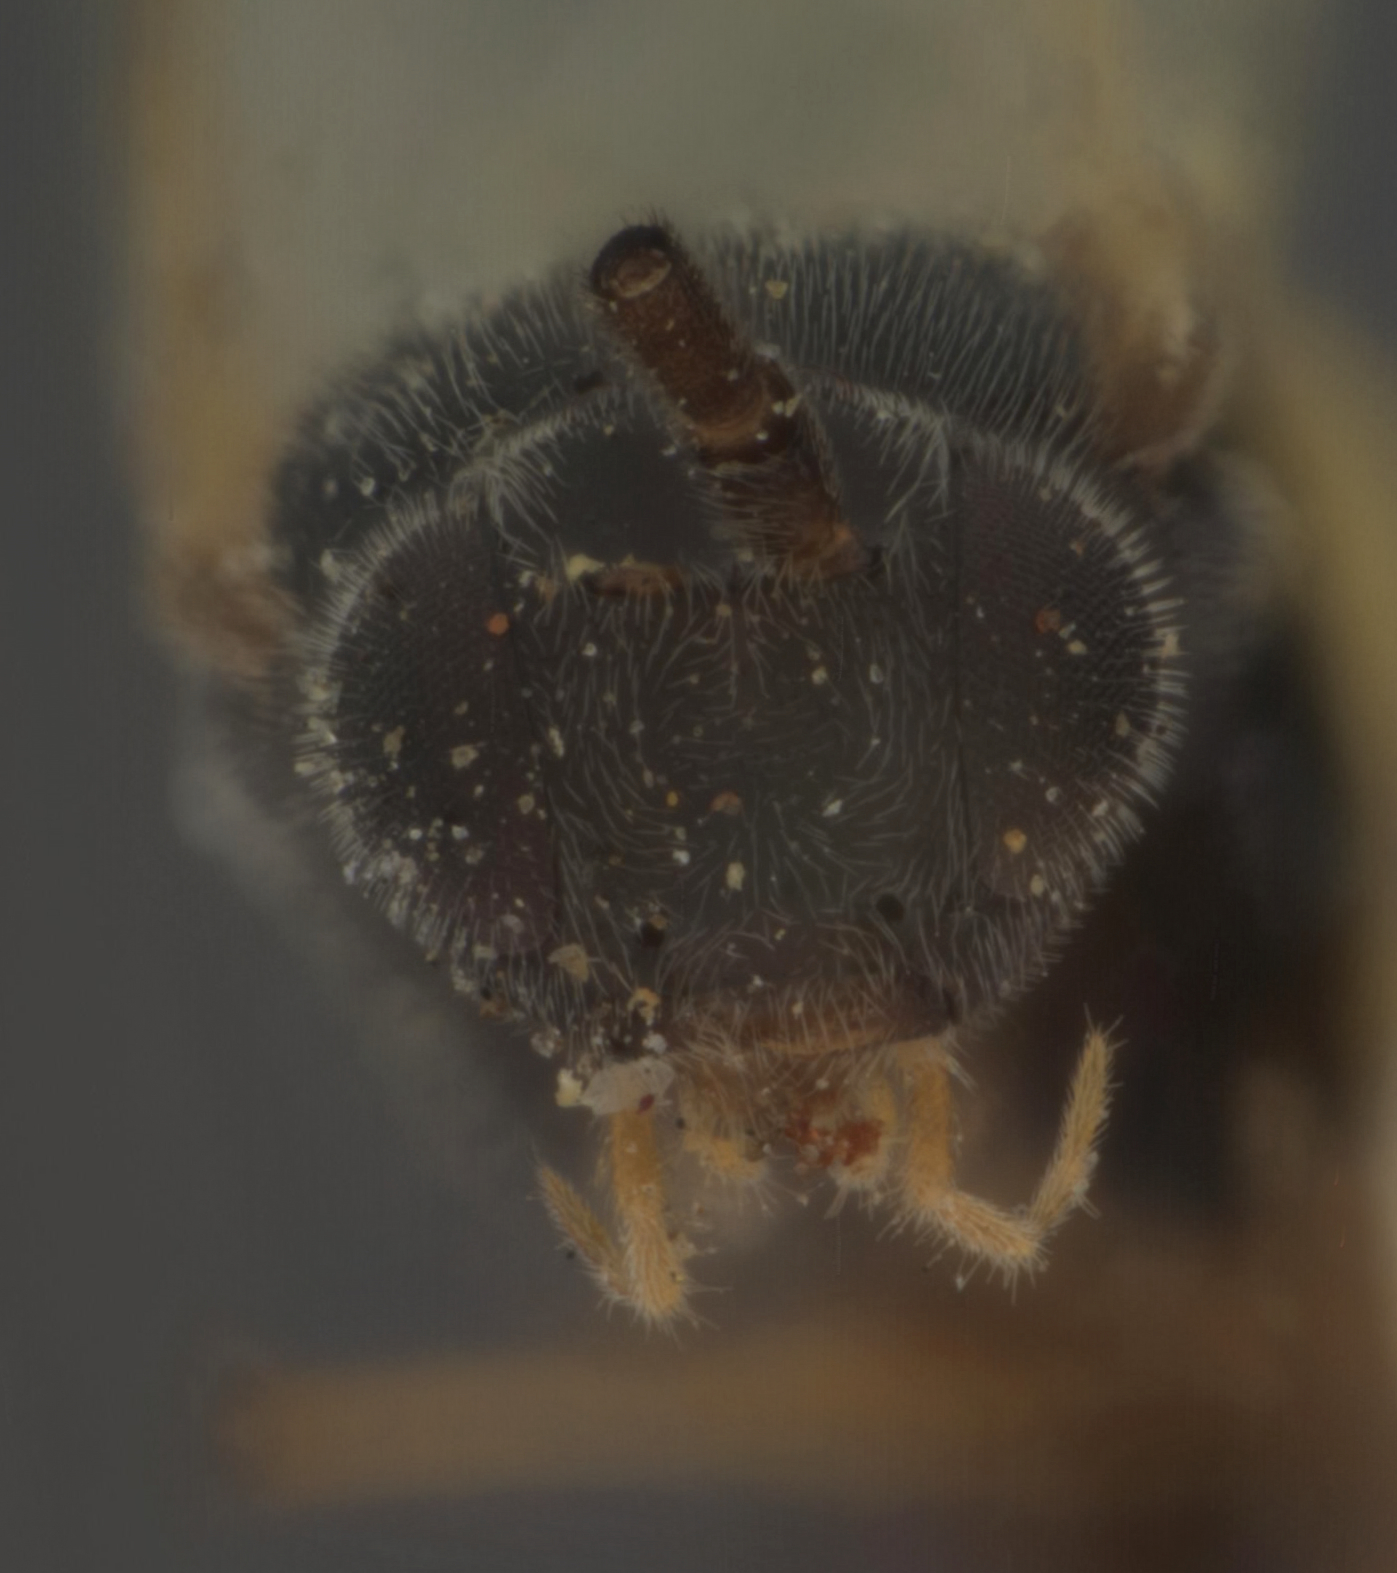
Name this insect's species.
Apanteles hypantriae
